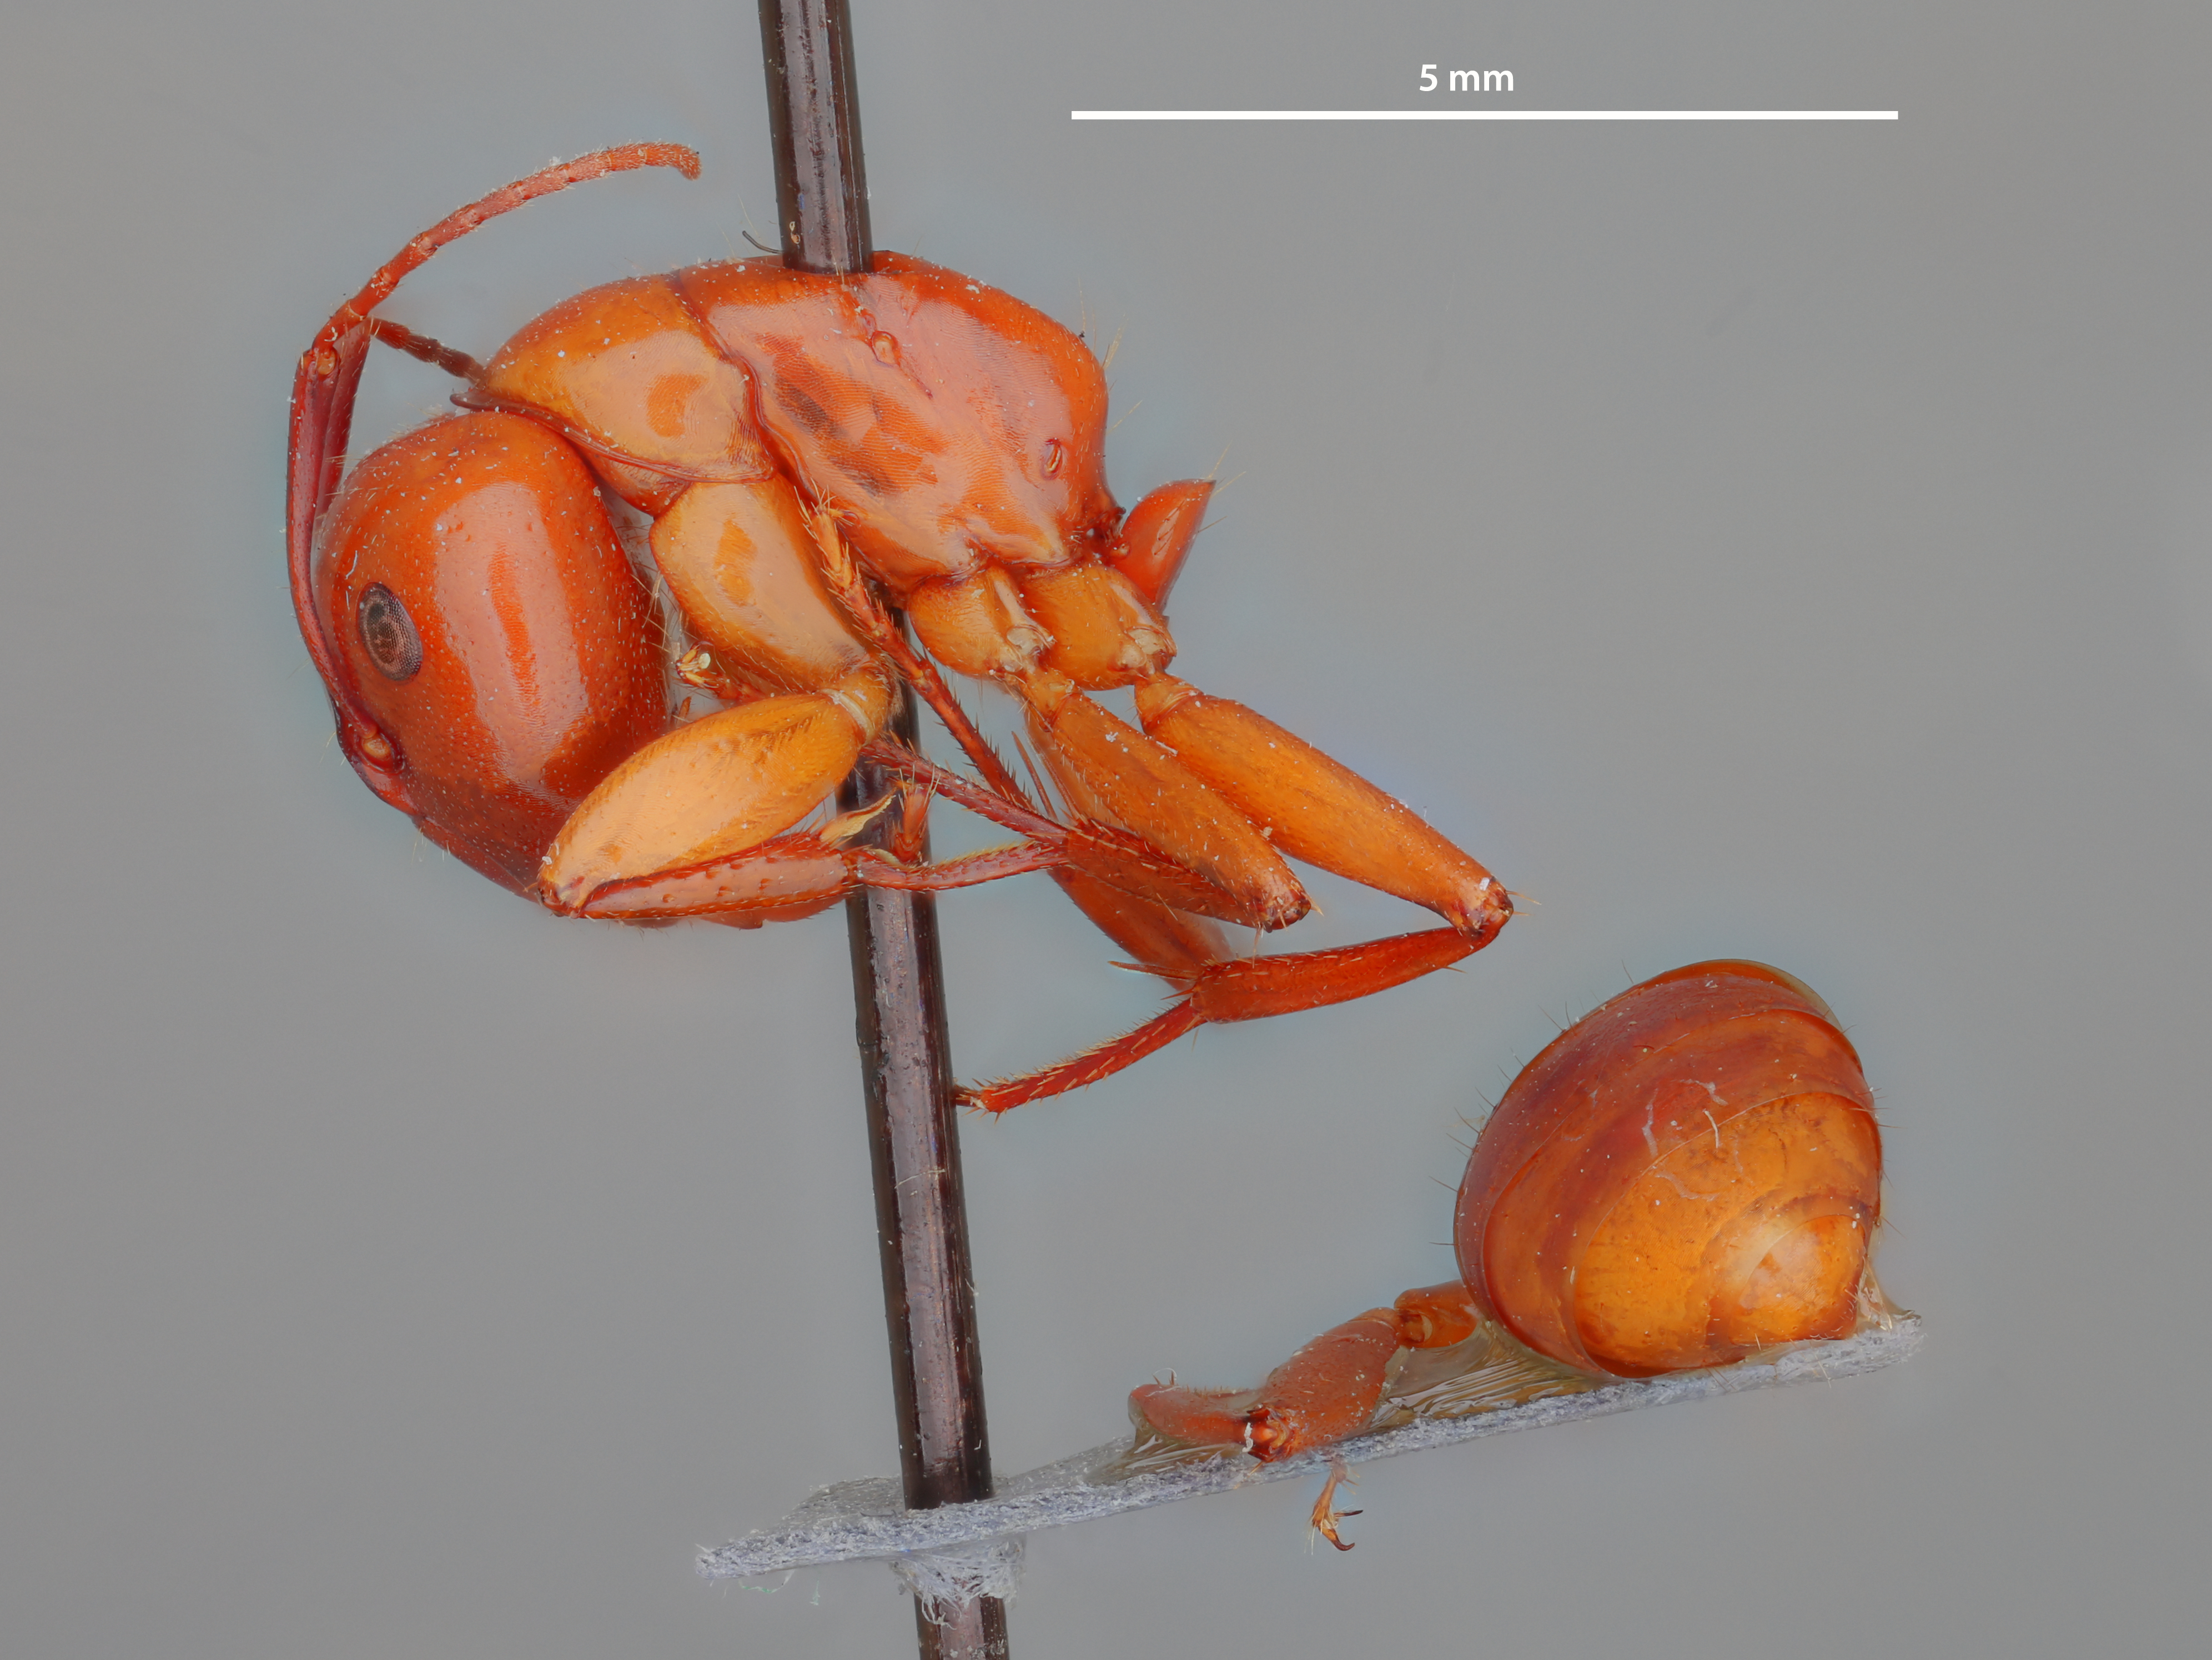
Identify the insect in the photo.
Camponotus schaefferi
